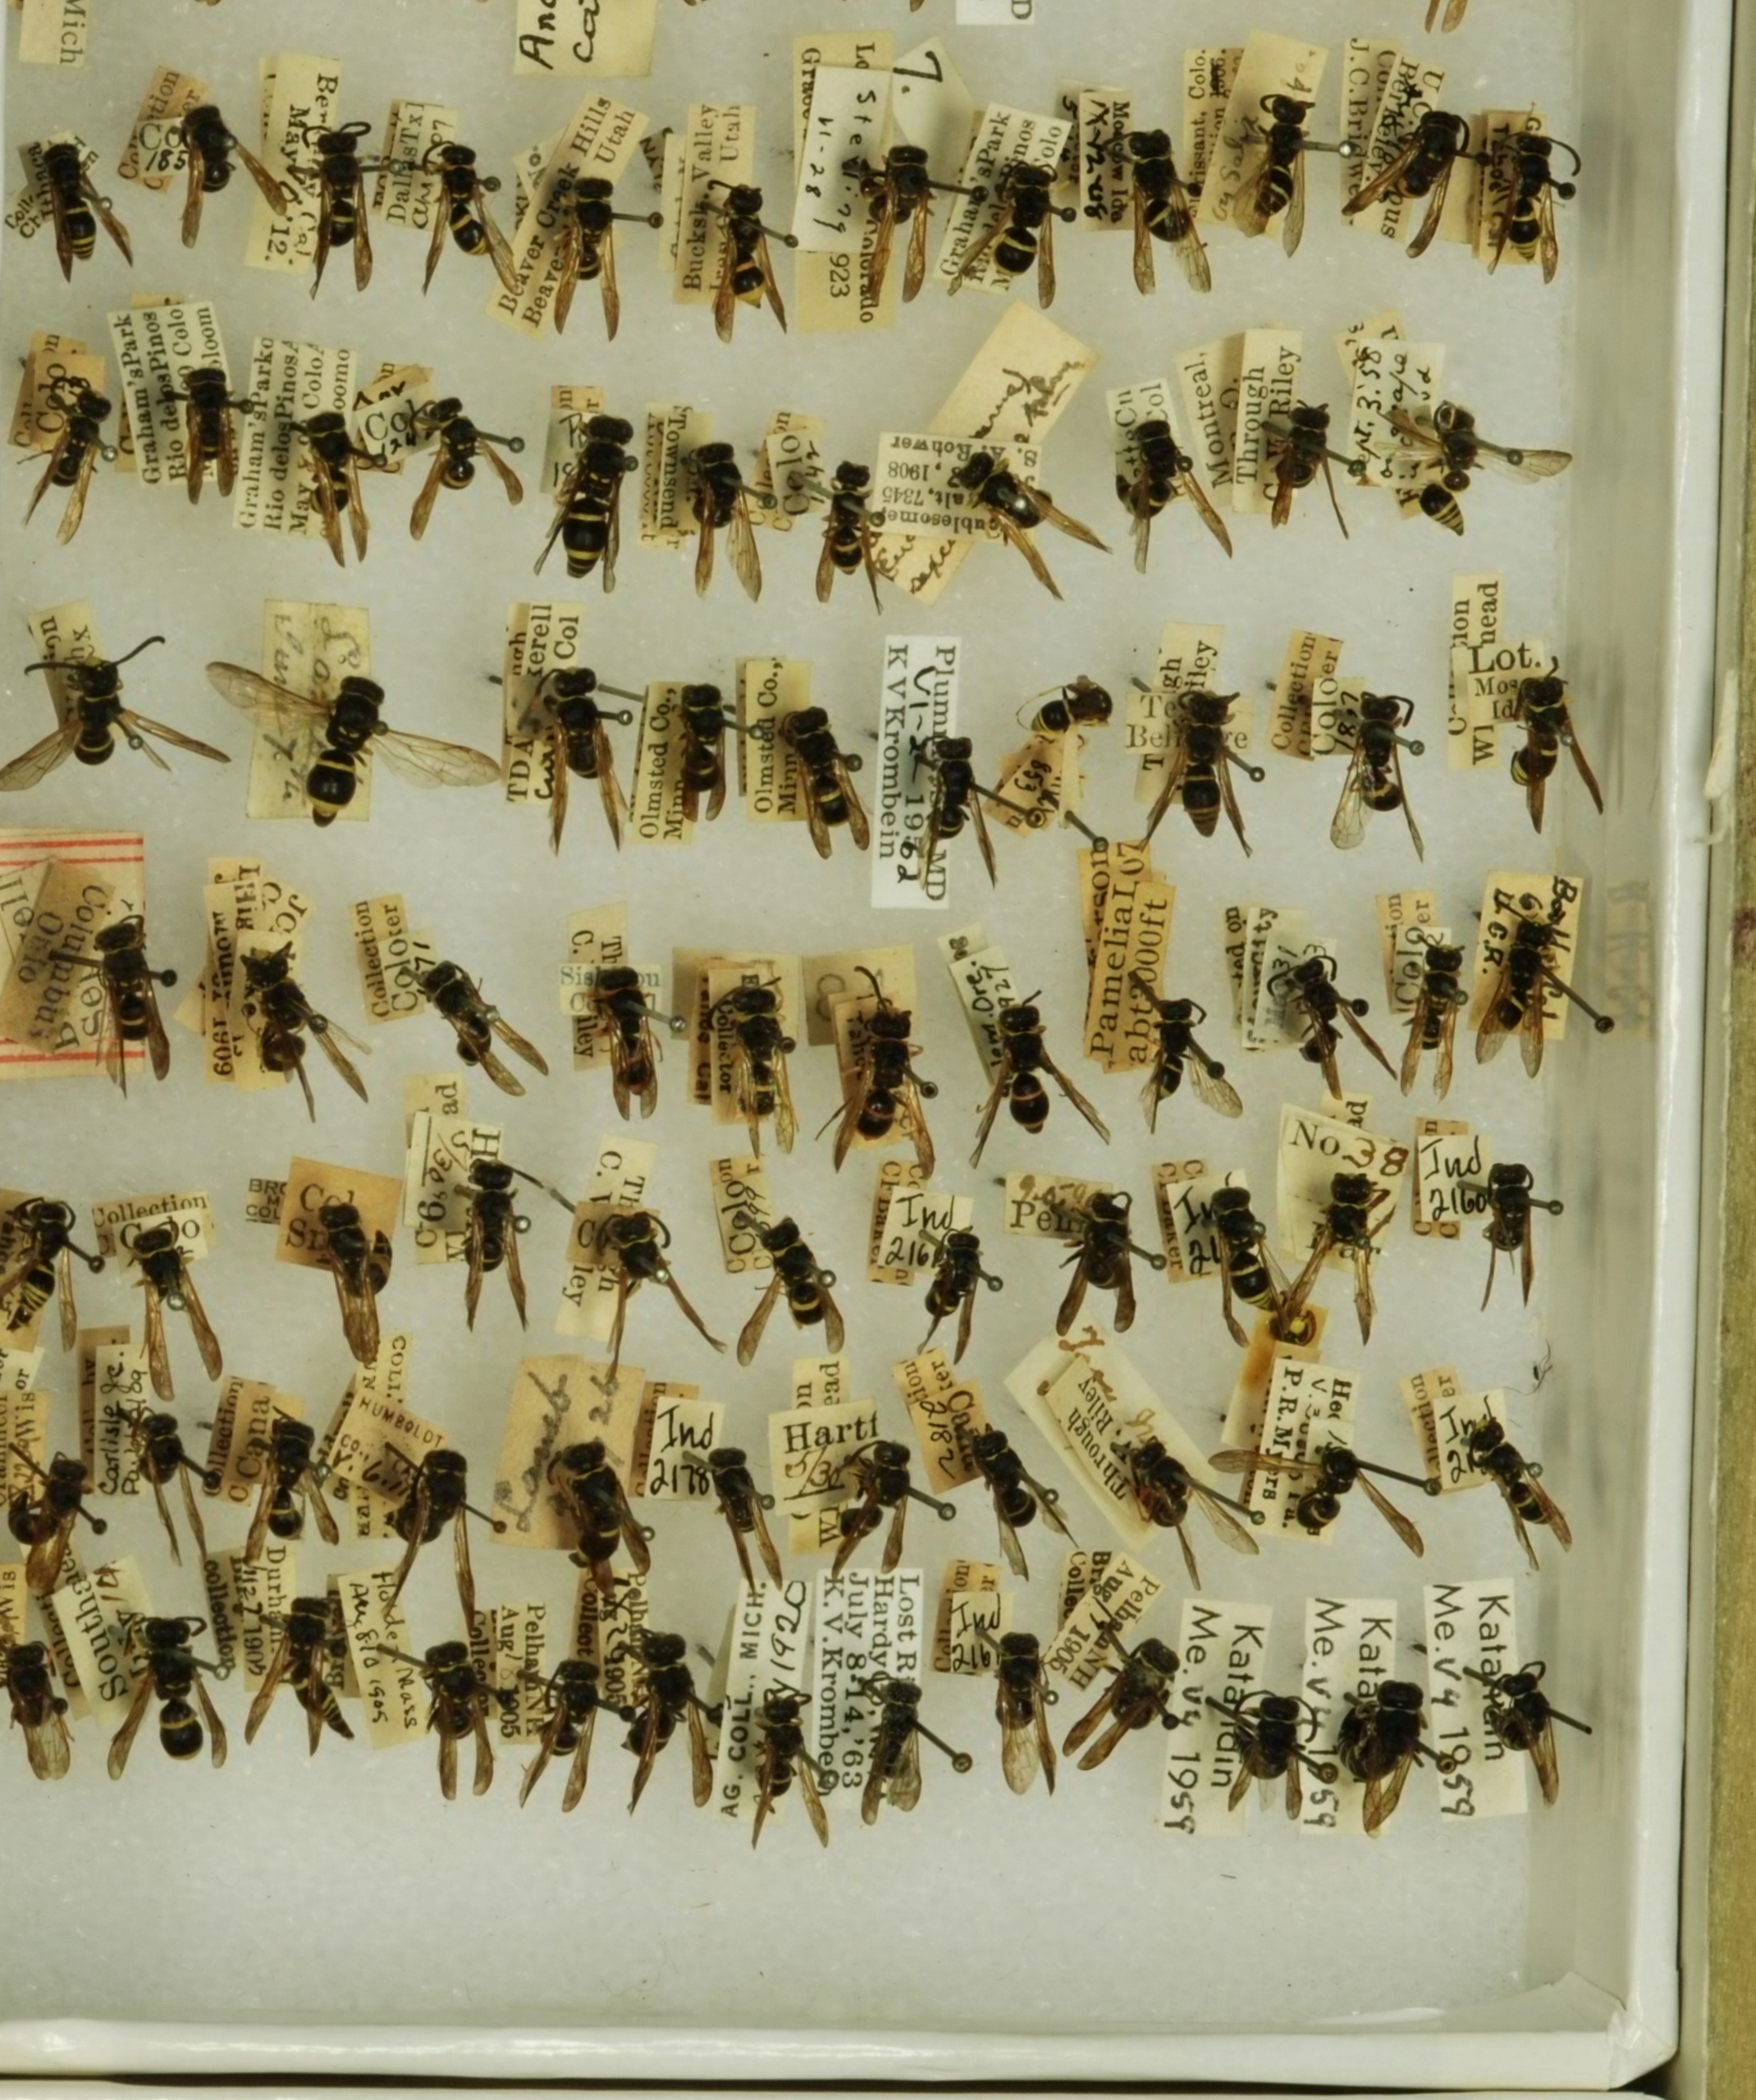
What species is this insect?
Ancistrocerus catskill
